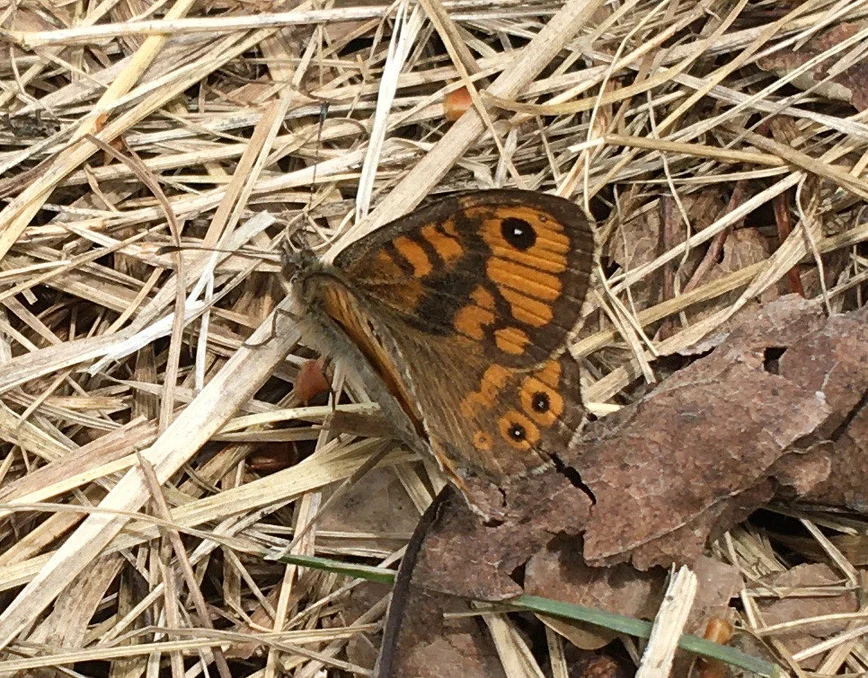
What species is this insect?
Lasiommata megera (also Pararge megera)
